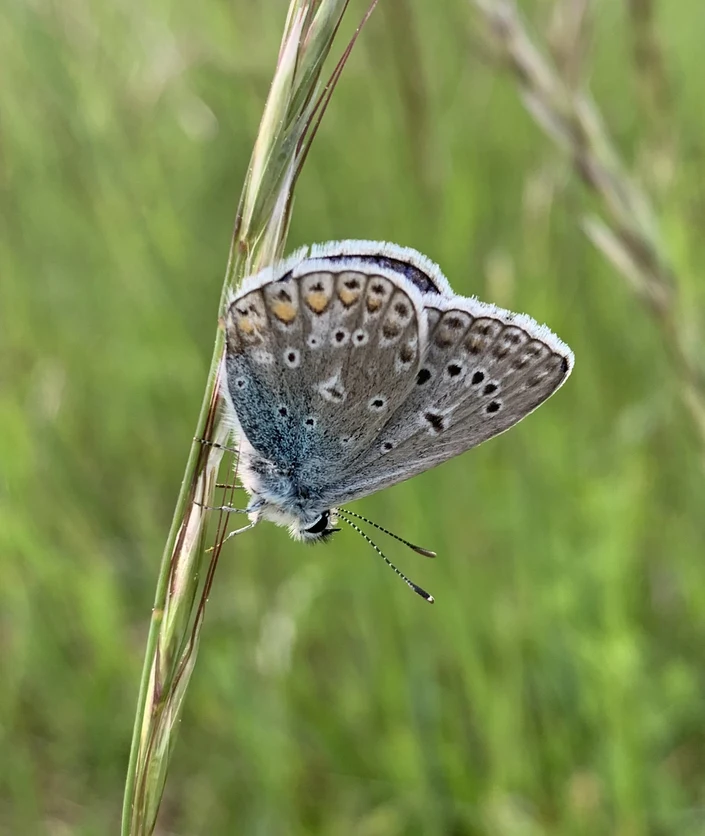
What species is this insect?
Polyommatus icarus
